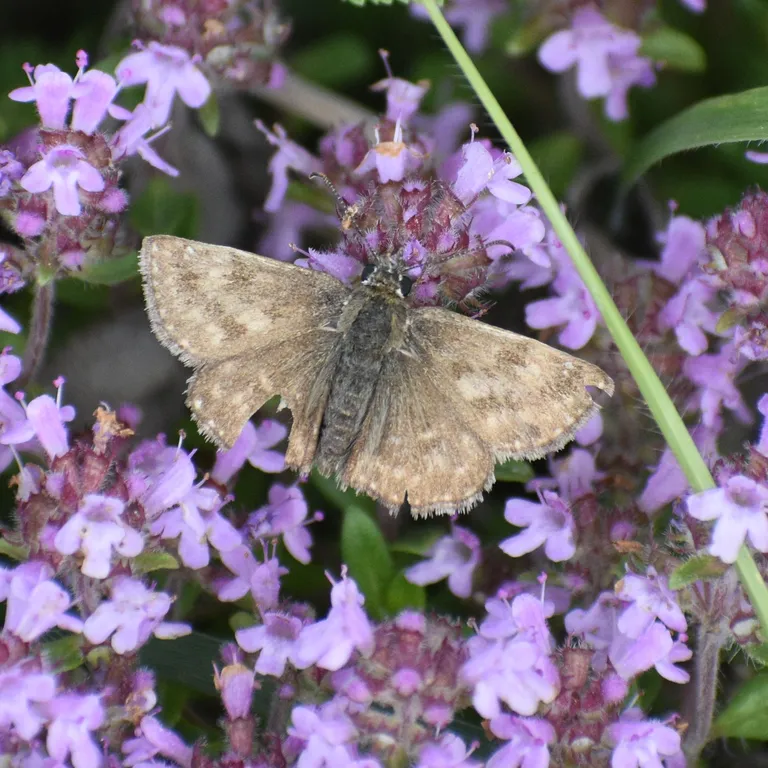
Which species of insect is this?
Erynnis tages
